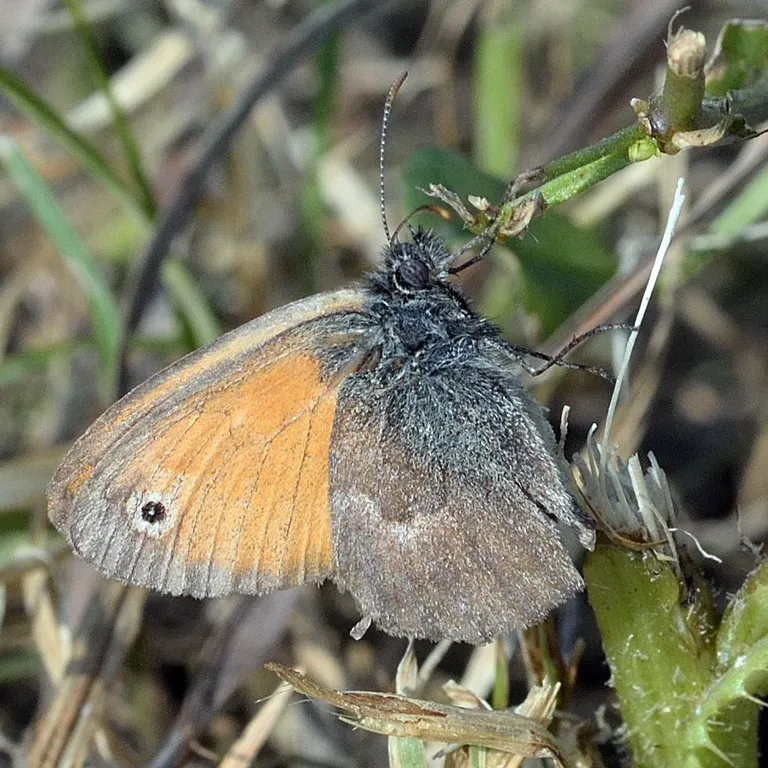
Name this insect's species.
Coenonympha pamphilus
